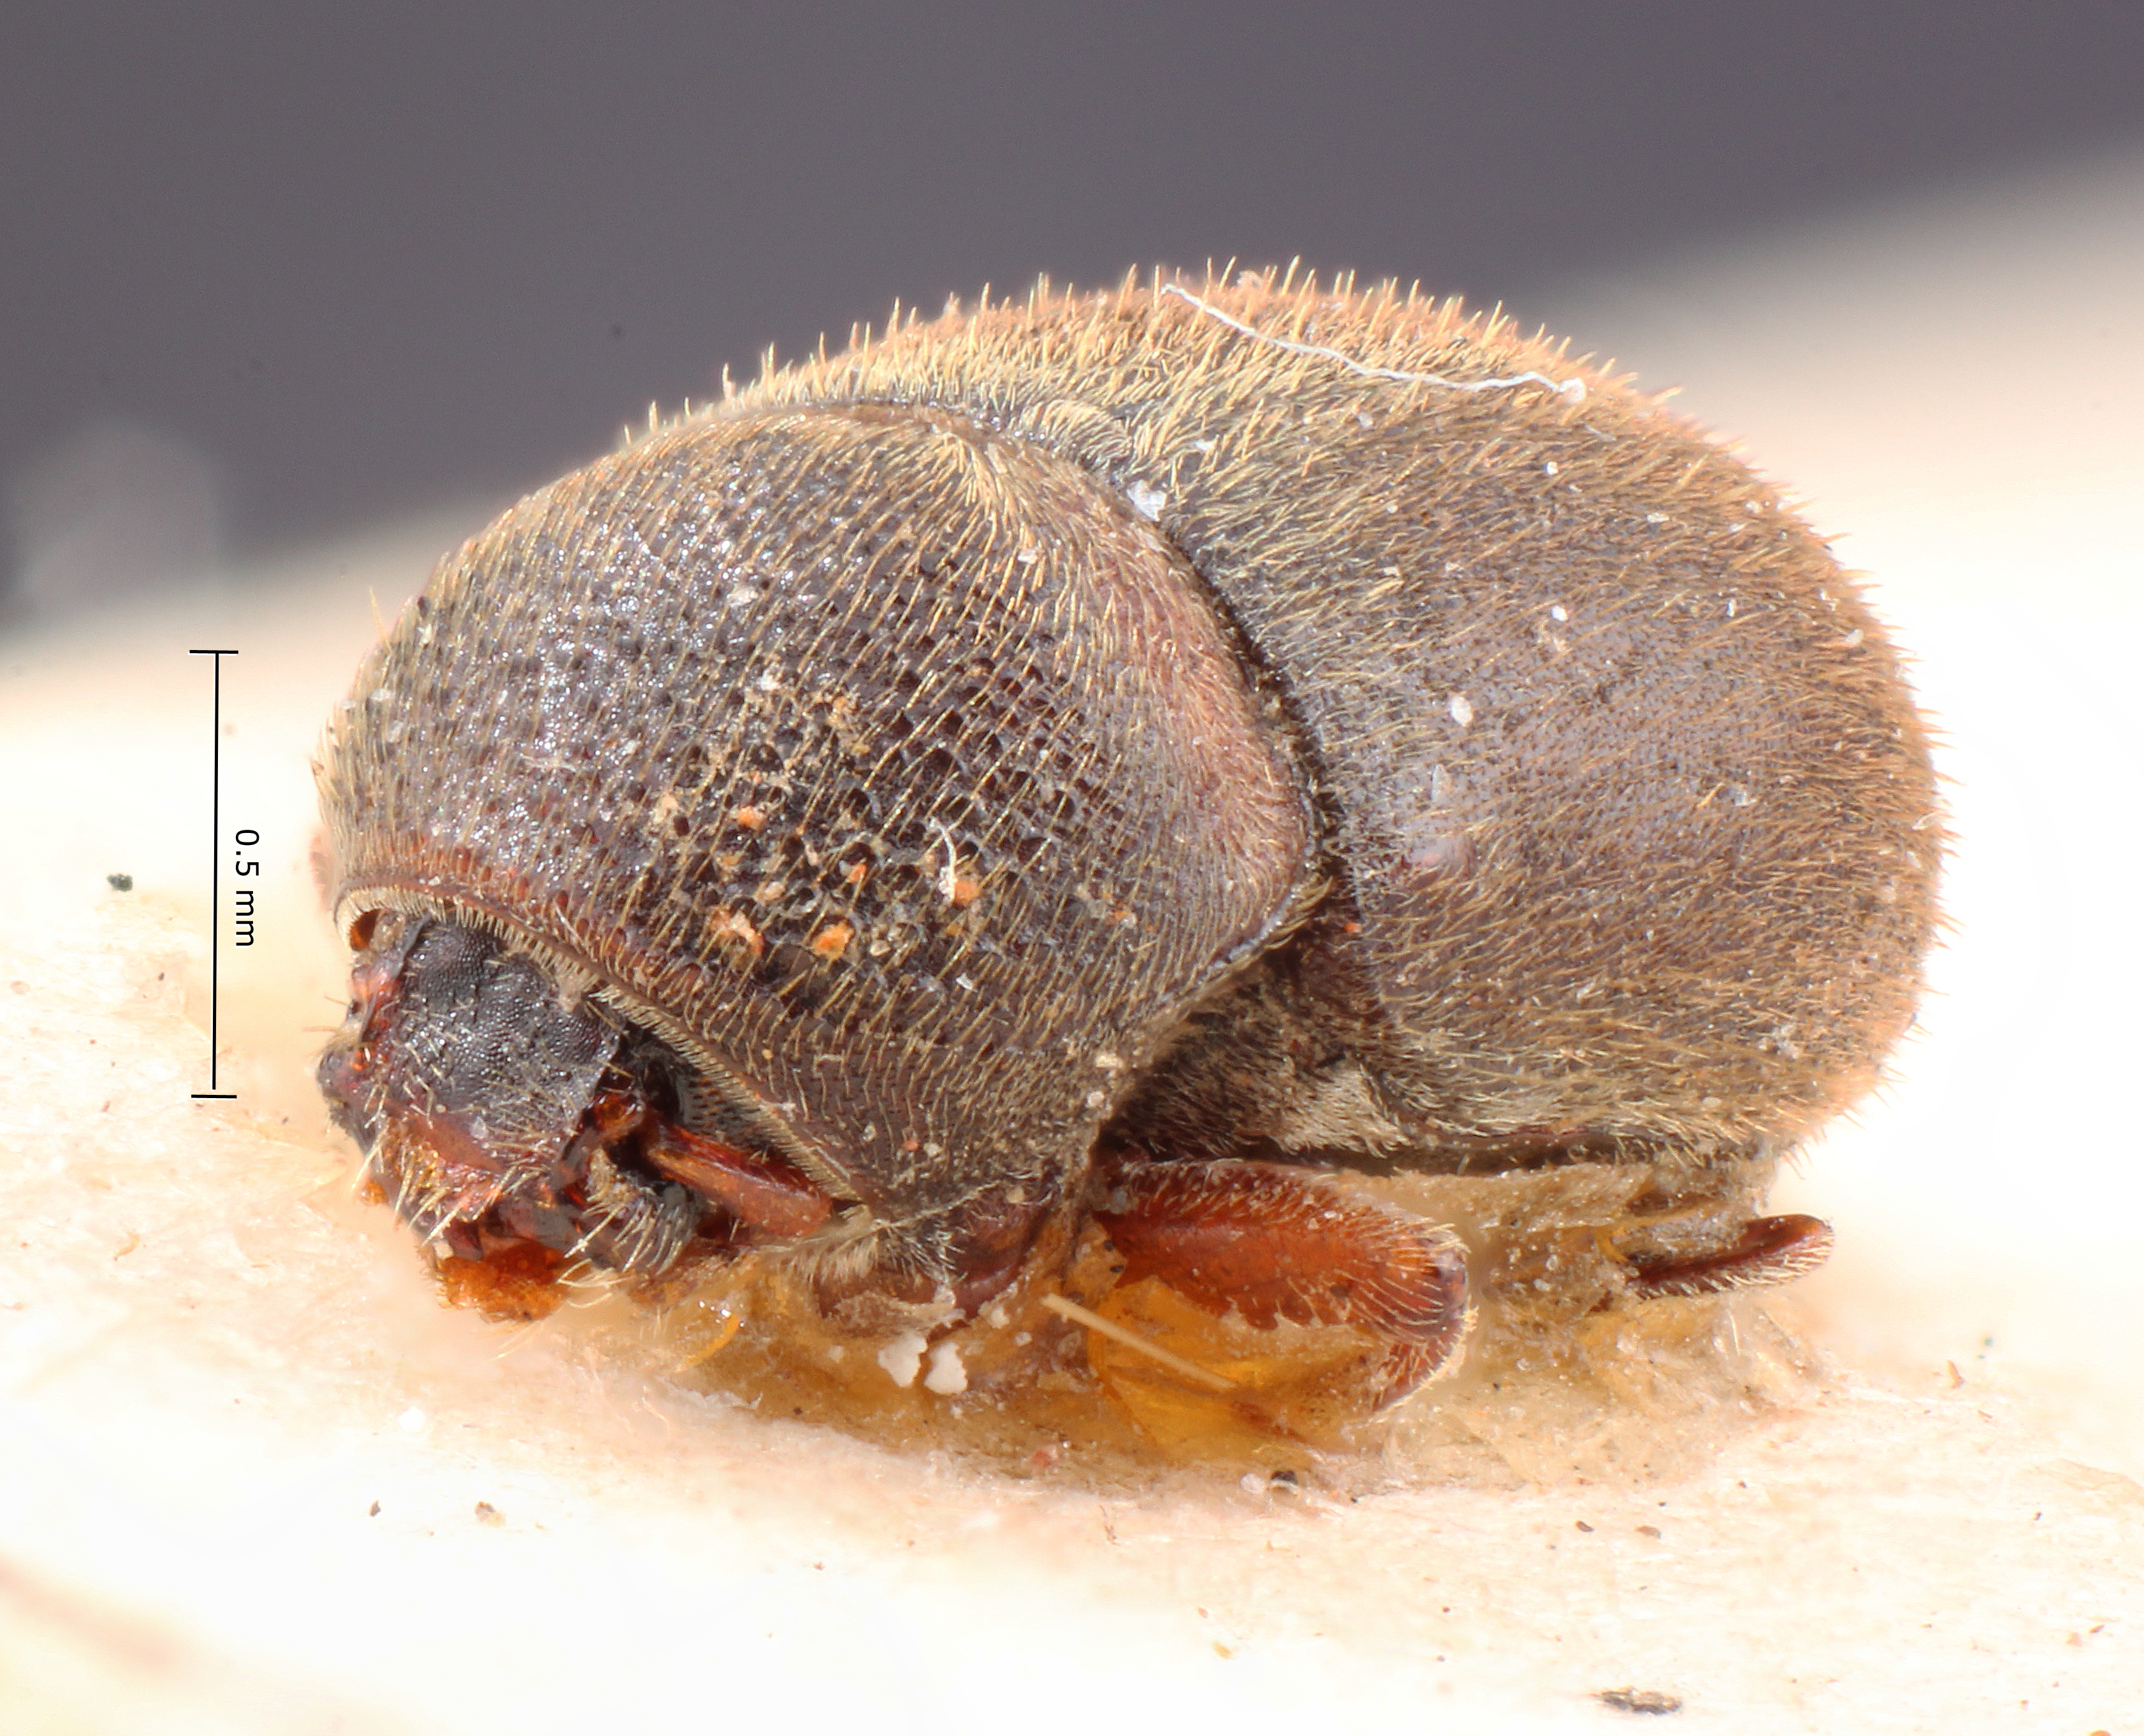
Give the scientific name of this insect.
Problechilus vestitus
